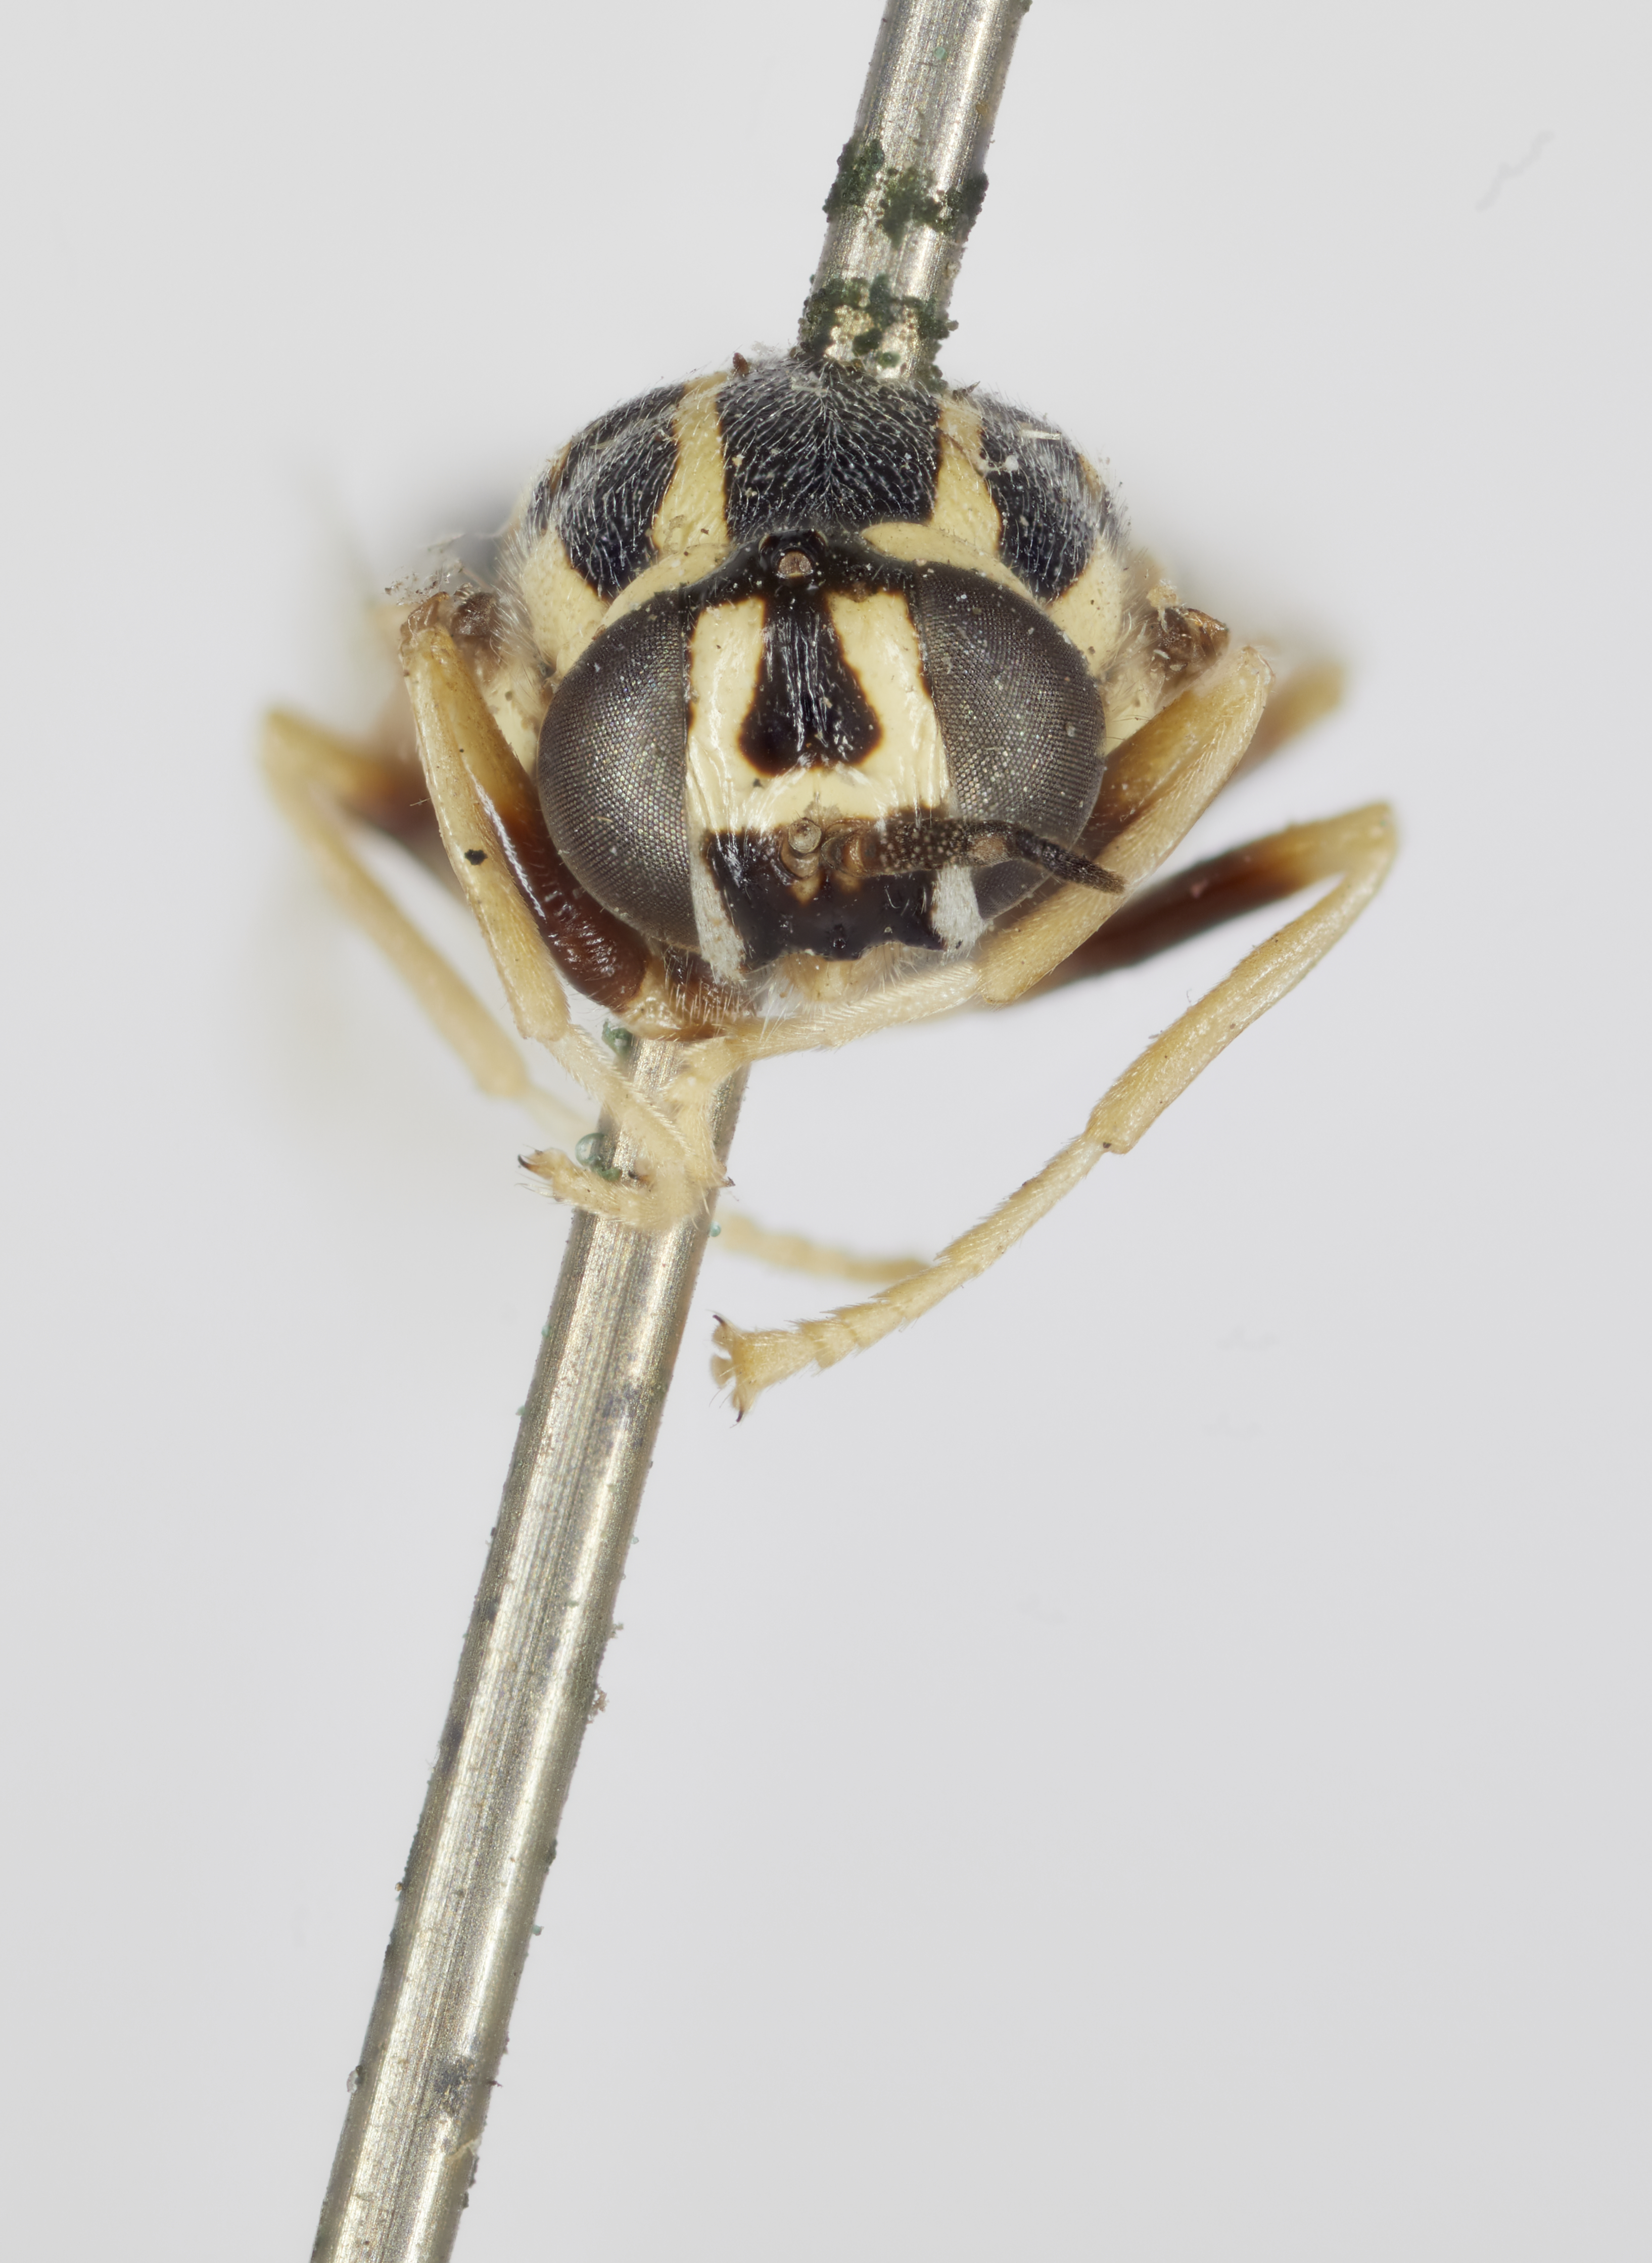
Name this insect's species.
Euparyphus atriventris
